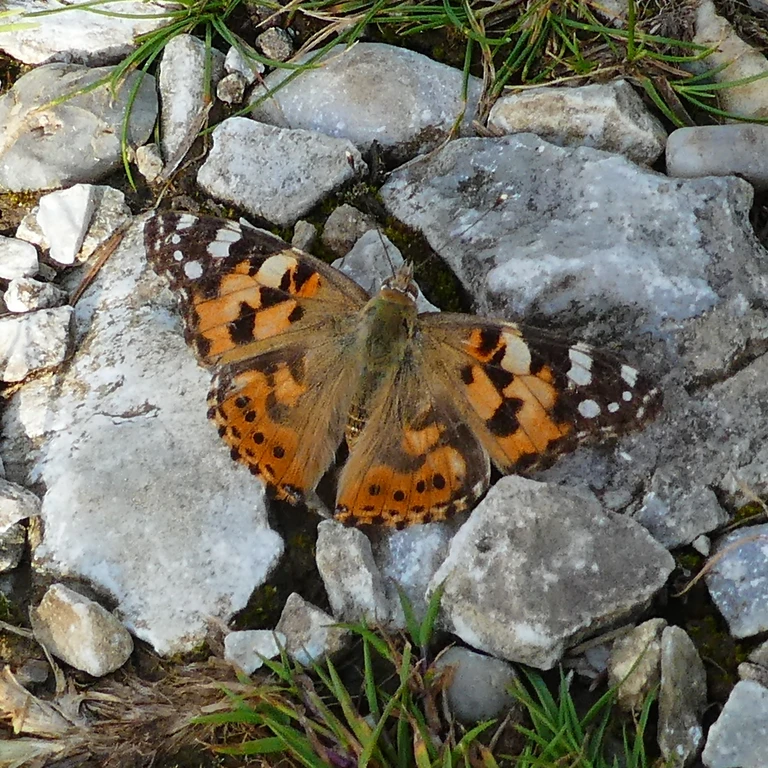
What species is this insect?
Vanessa cardui
